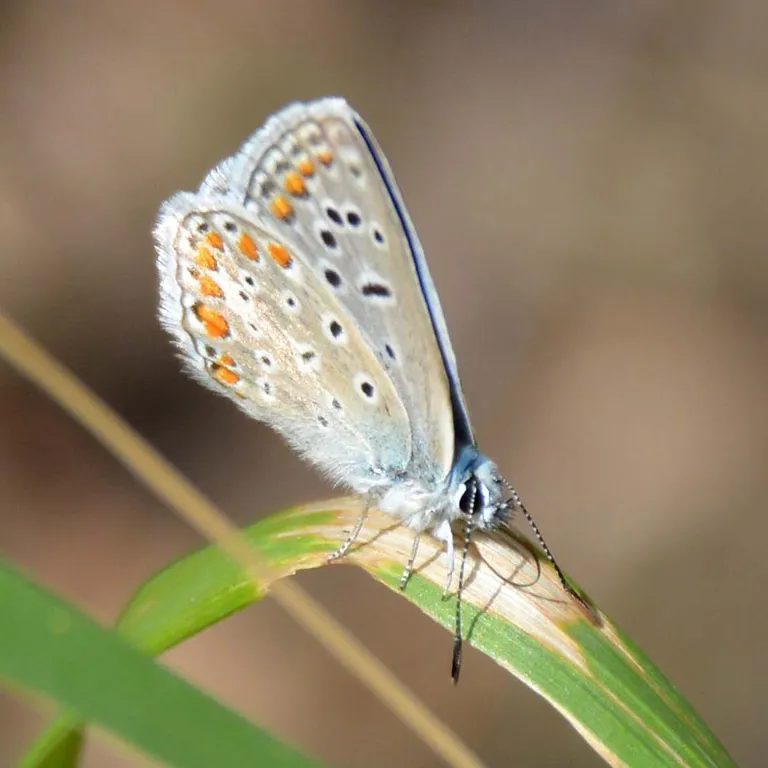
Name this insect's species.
Polyommatus icarus
